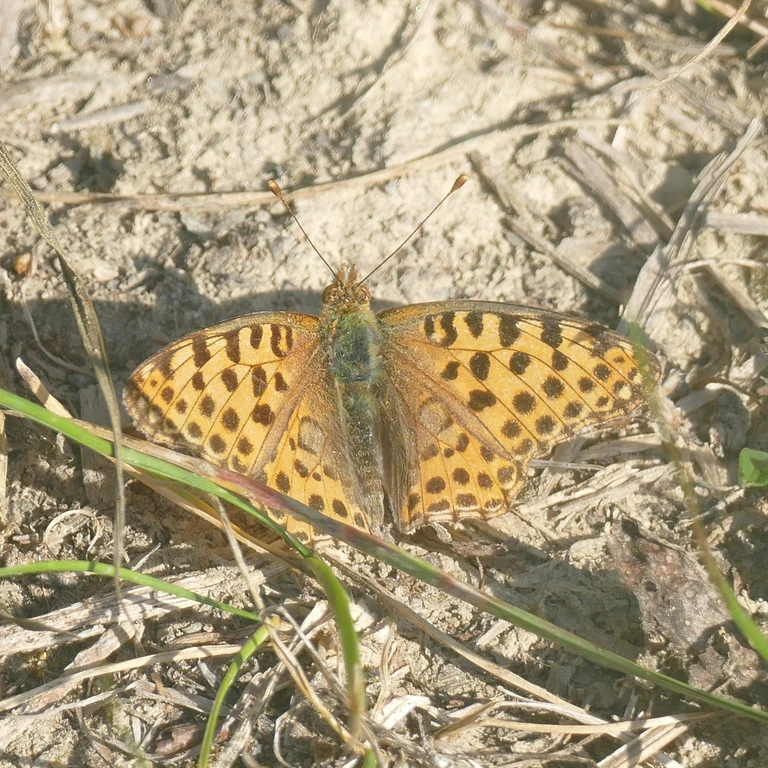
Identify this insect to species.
Issoria lathonia
